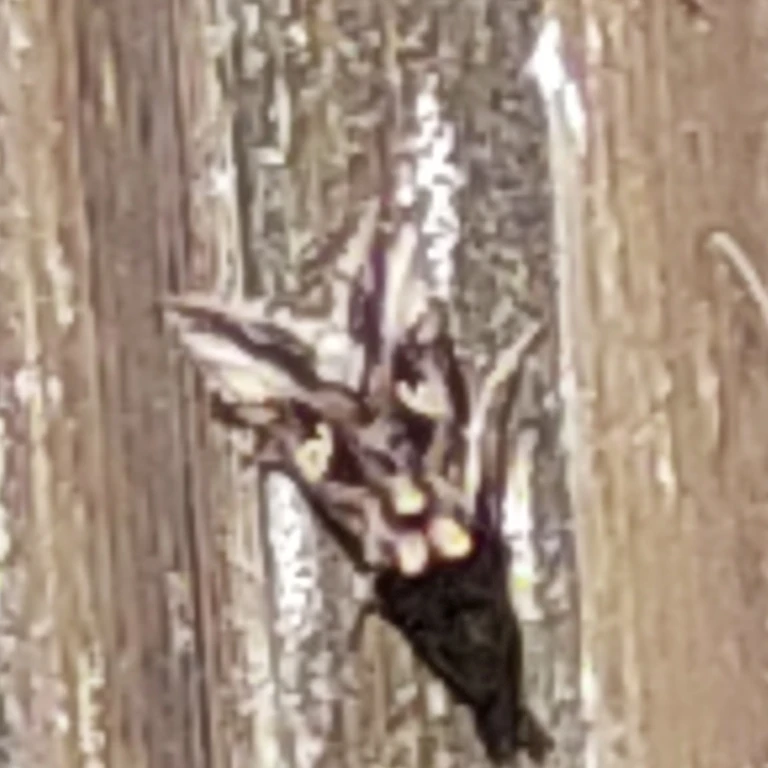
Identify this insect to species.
Autographa gamma
